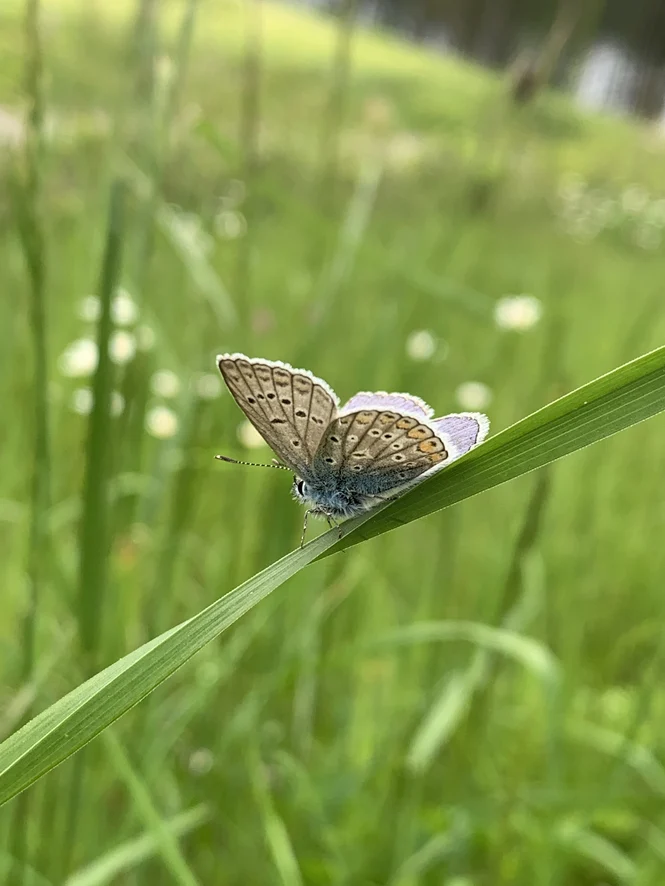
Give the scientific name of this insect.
Polyommatus icarus
